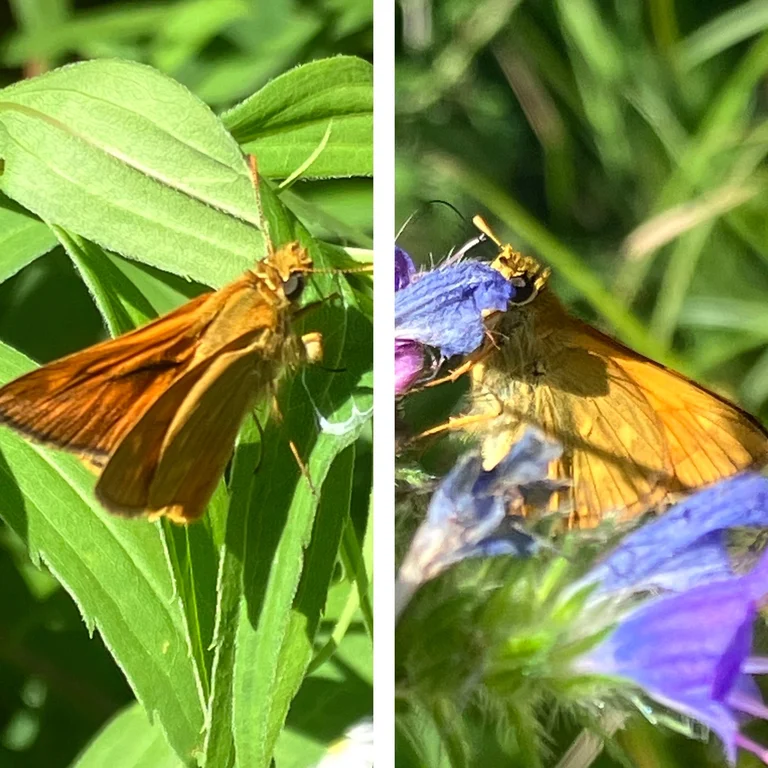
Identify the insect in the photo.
Ochlodes sylvanus (also Ochlodes venata)
